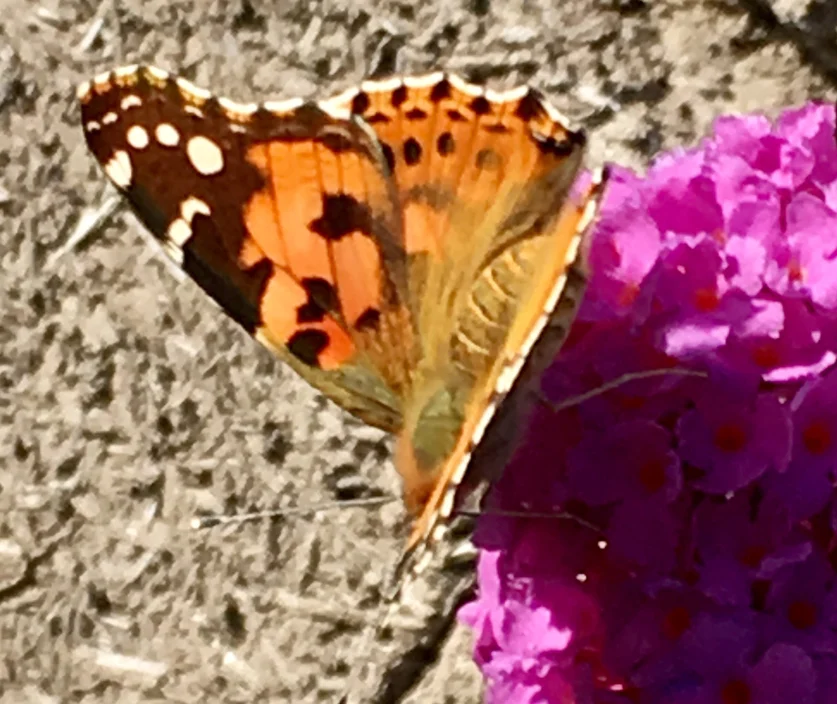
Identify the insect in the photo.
Vanessa cardui
